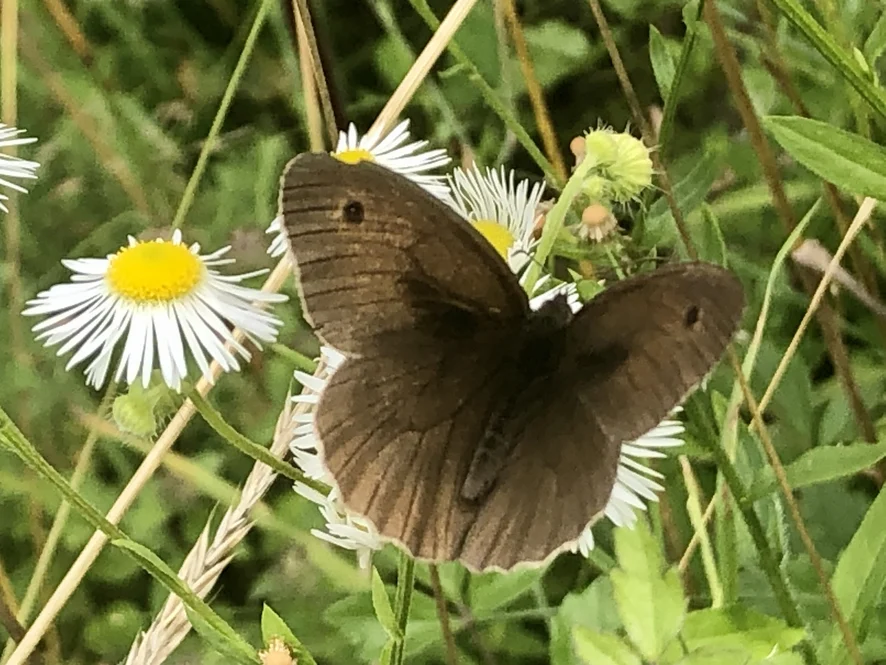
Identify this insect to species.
Maniola jurtina
